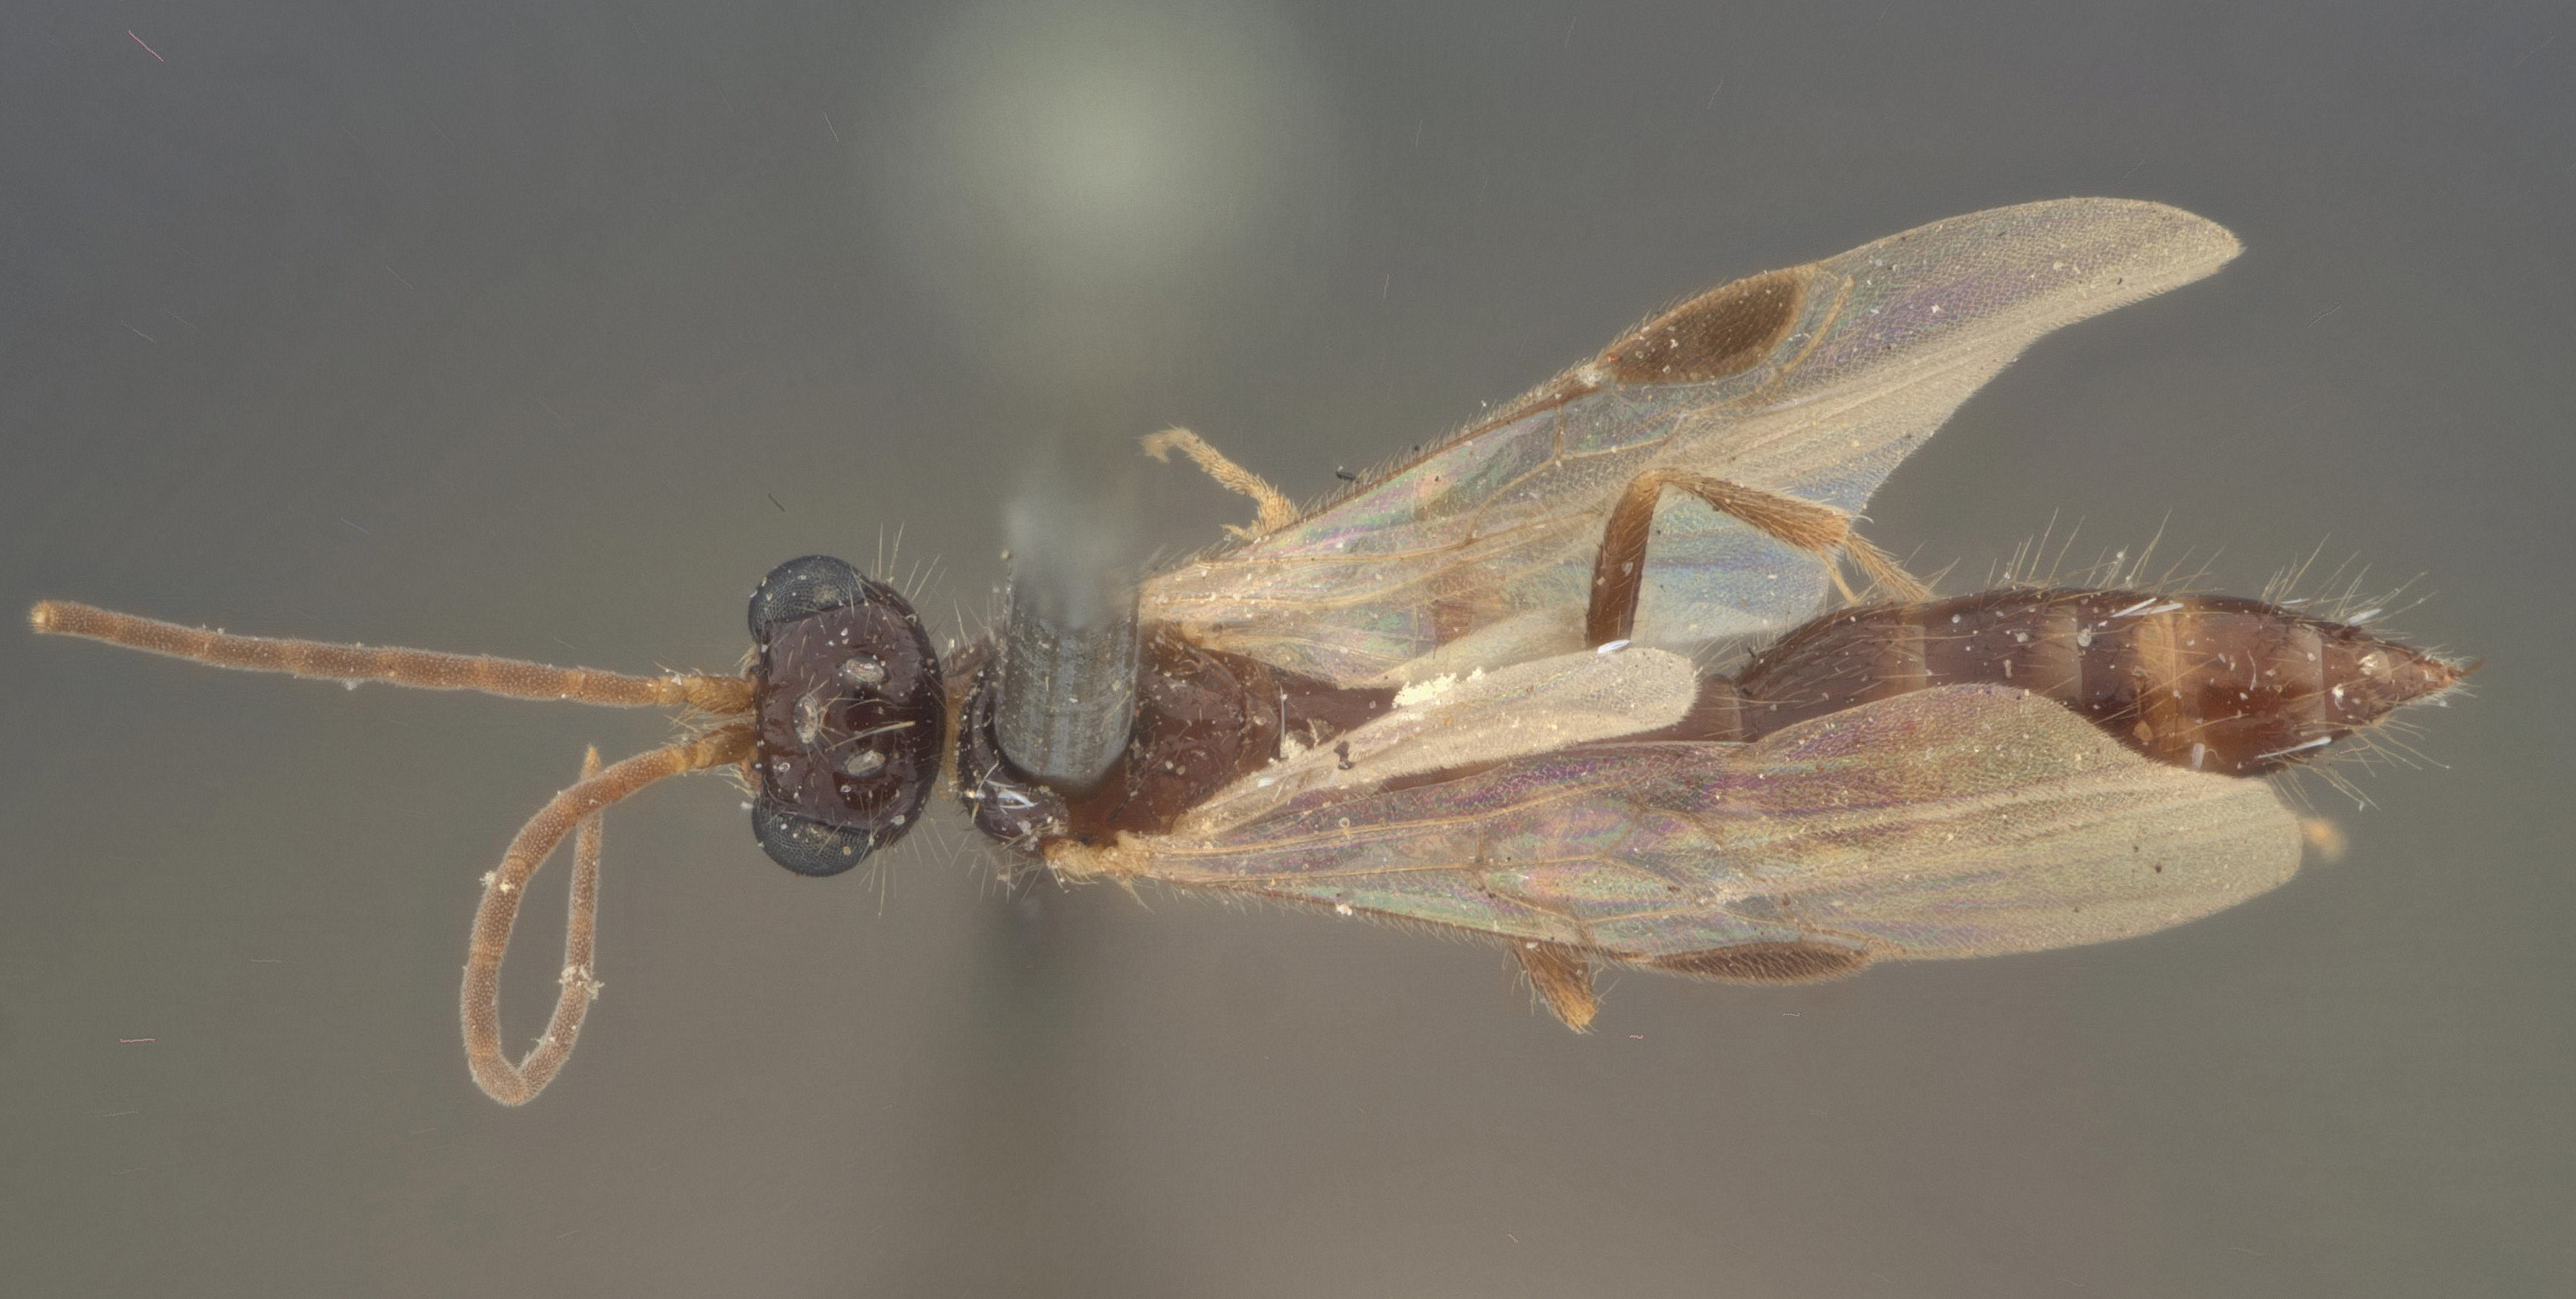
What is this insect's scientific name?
Brachycistis gaudii
